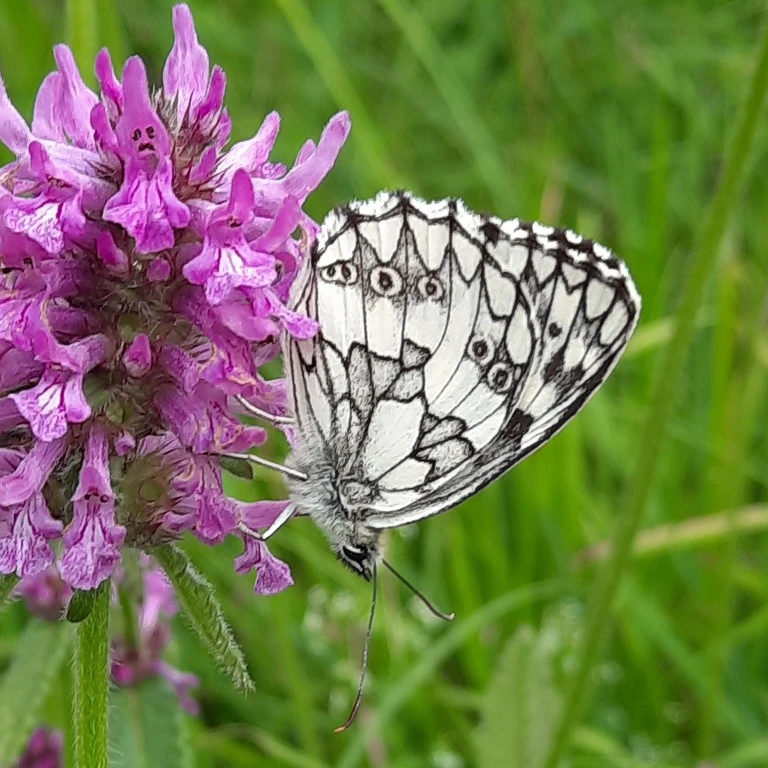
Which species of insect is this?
Melanargia galathea
